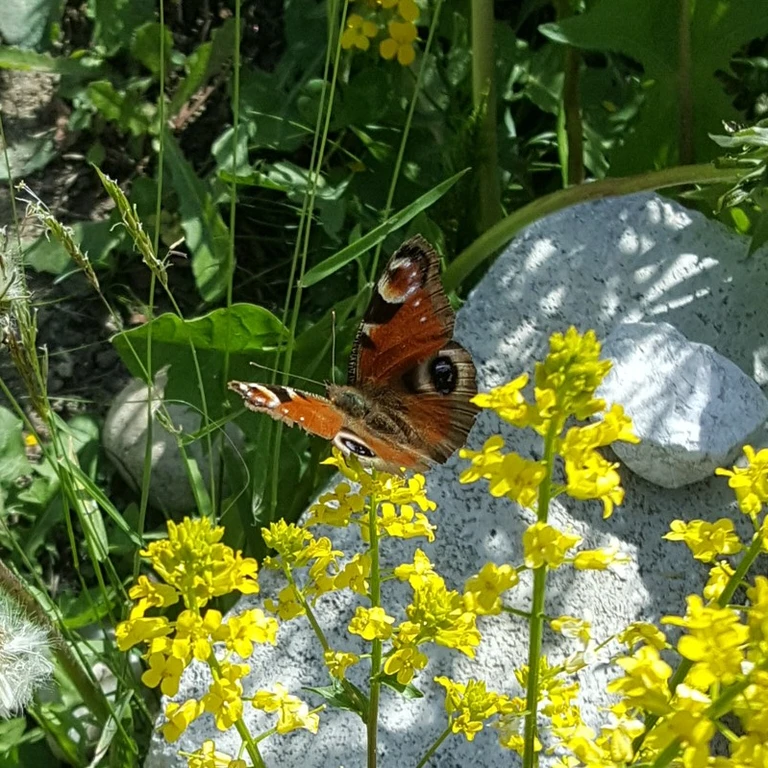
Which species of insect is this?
Aglais io
